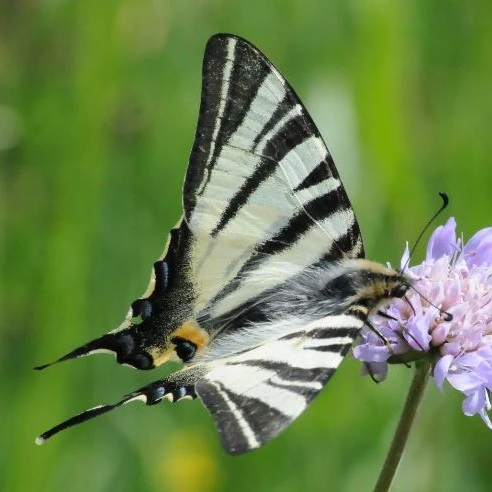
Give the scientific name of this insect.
Iphiclides podalirius
